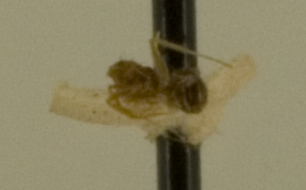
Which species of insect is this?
Prenolepis ellisii
